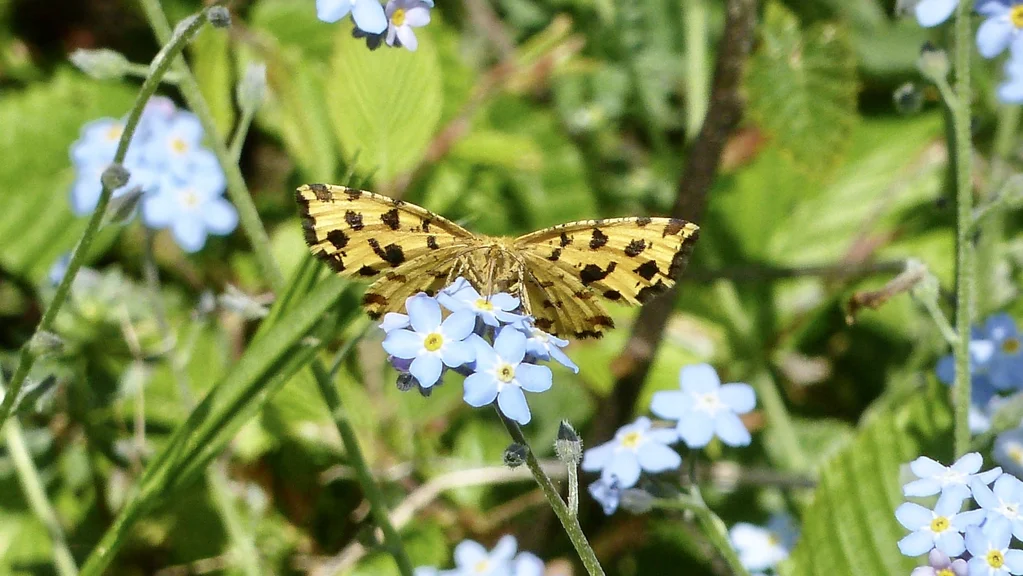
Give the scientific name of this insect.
Pseudopanthera macularia
